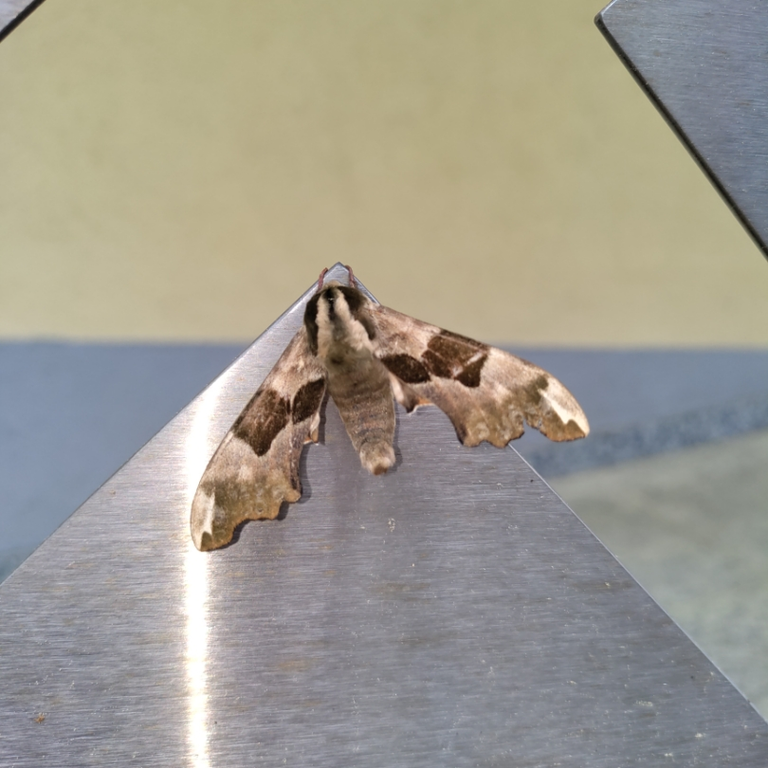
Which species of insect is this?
Mimas tiliae
